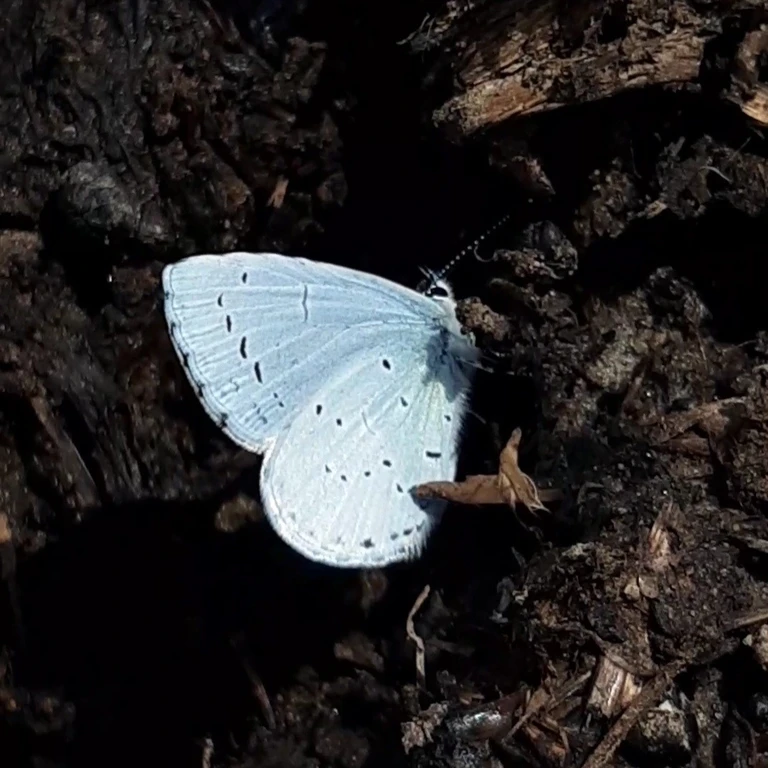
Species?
Celastrina argiolus
